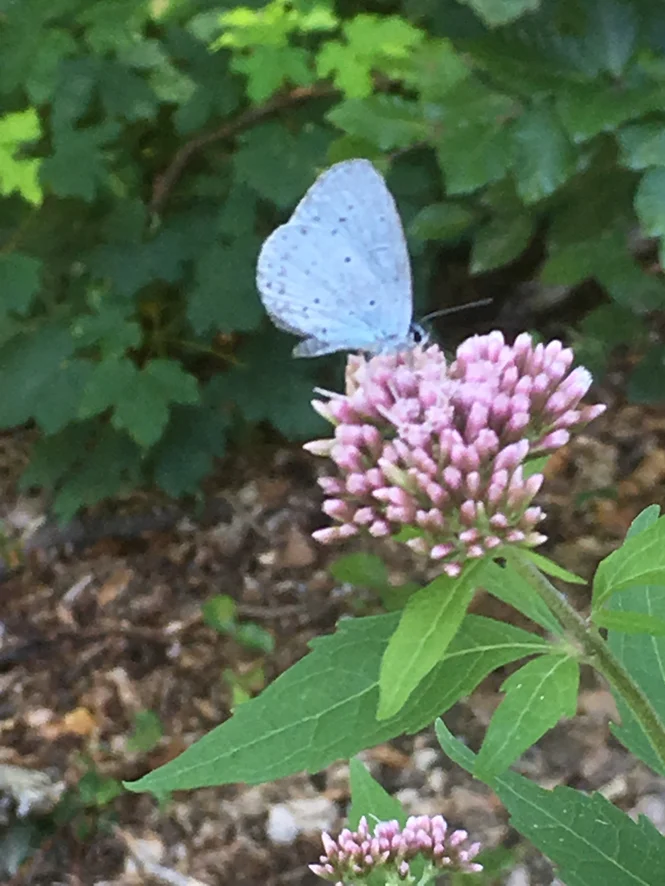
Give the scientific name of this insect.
Celastrina argiolus
